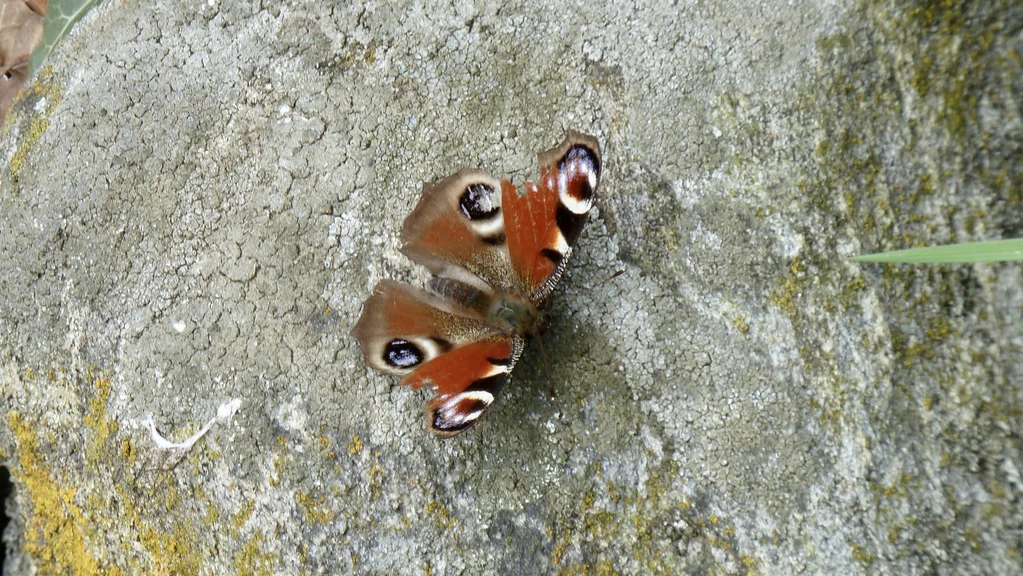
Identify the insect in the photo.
Aglais io
